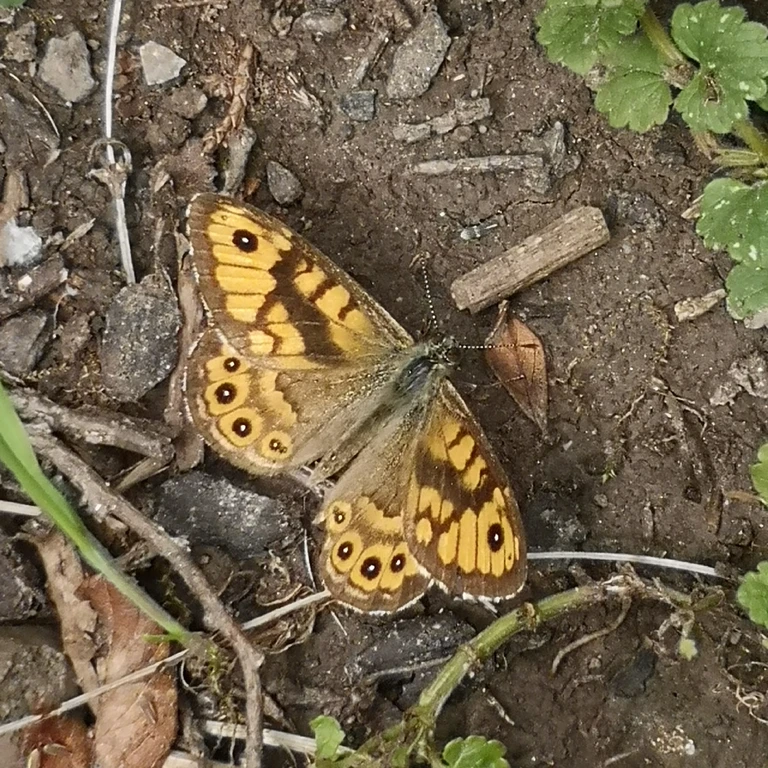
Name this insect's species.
Lasiommata megera (also Pararge megera)
